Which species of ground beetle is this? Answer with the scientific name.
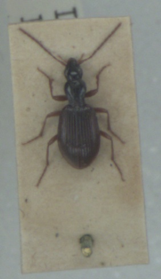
Oxypselaphus obscurus
